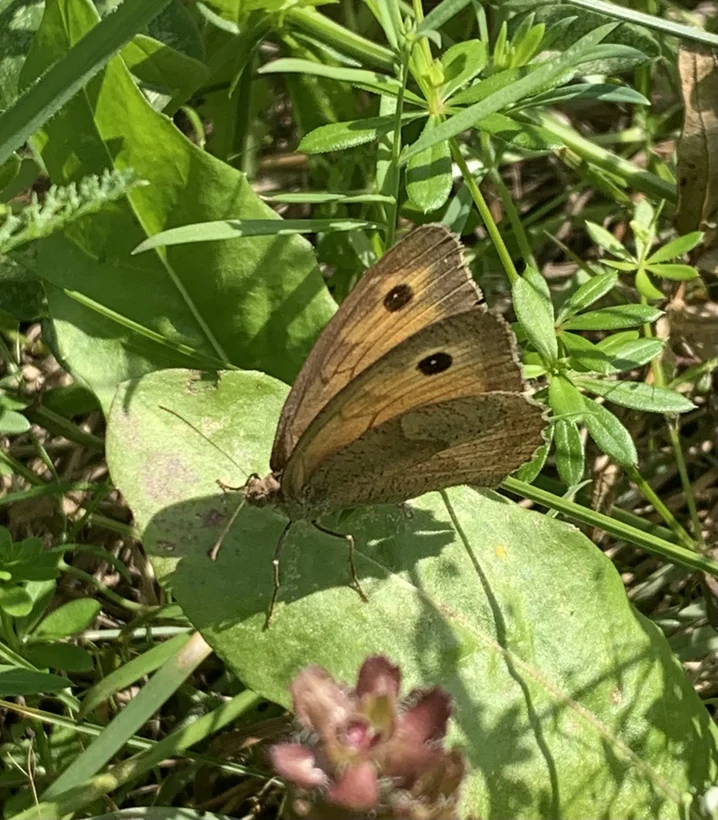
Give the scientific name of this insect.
Maniola jurtina
